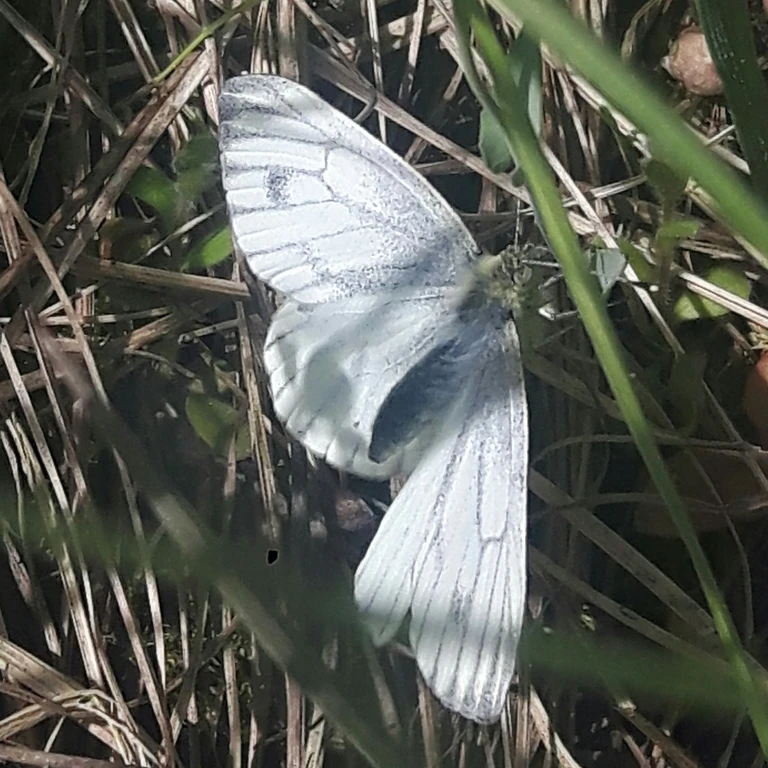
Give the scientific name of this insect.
Pieris napi
